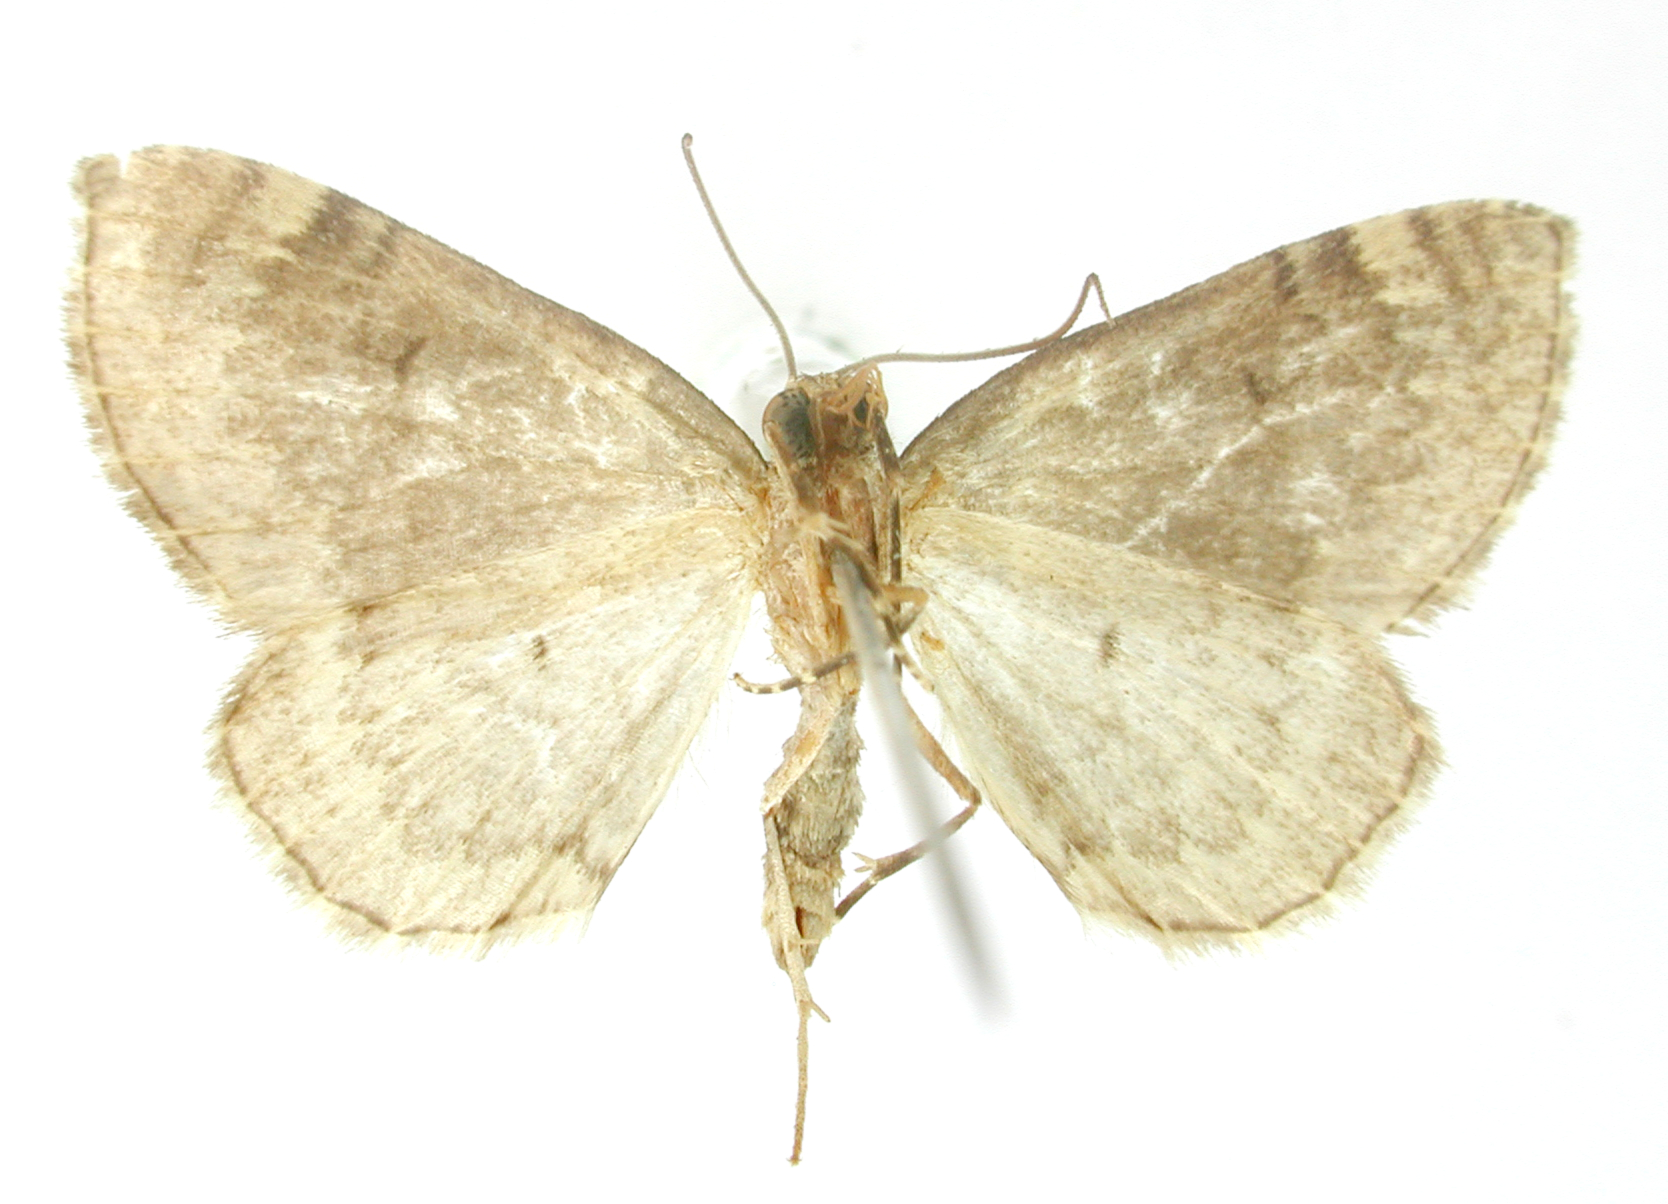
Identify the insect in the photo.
Anapalta artemas
